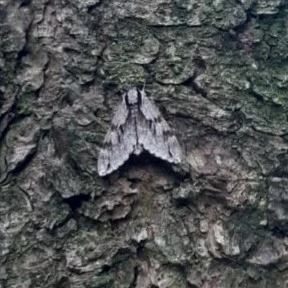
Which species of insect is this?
Sphinx pinastri
